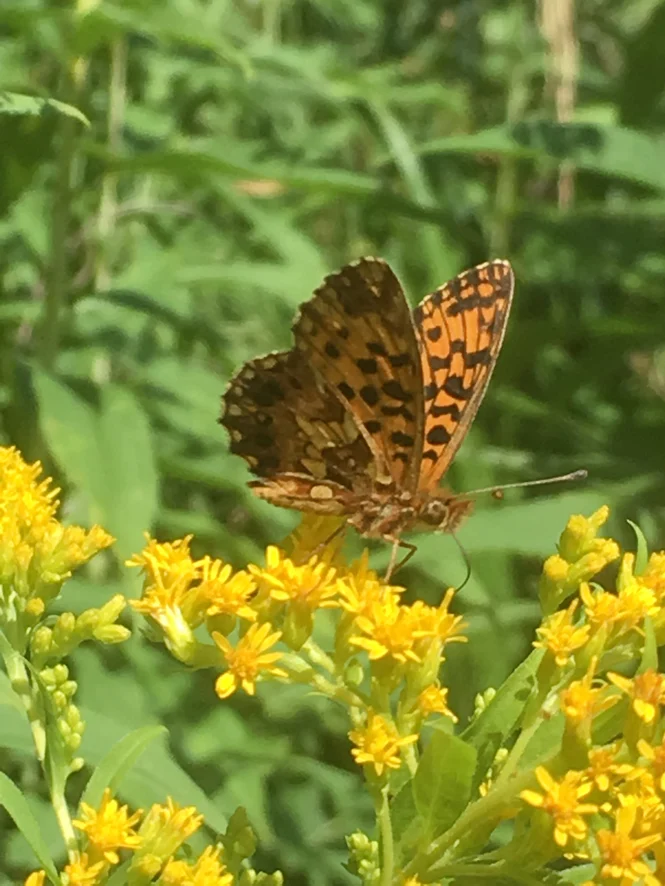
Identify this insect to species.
Boloria dia
